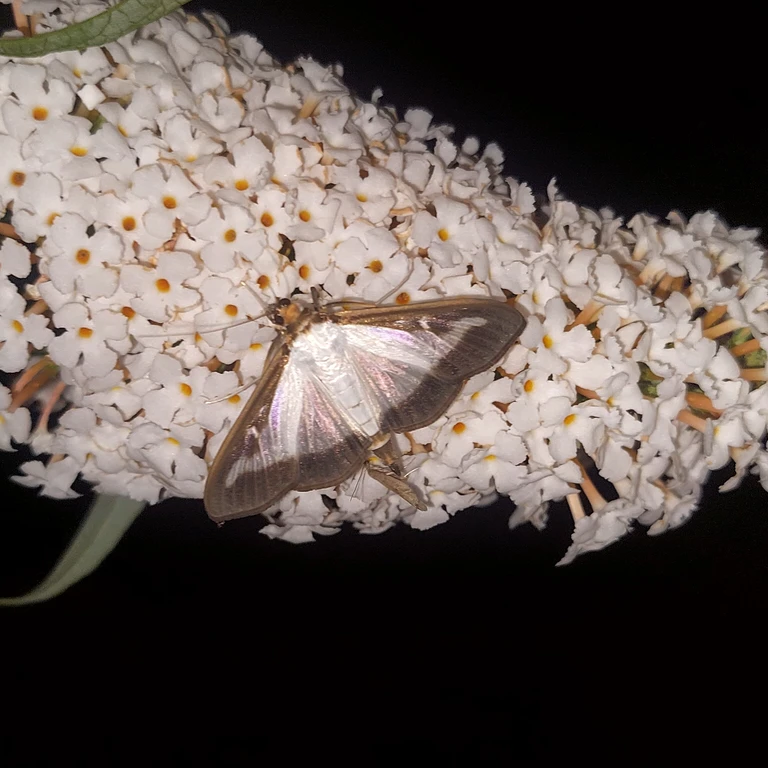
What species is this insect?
Cydalima perspectalis
